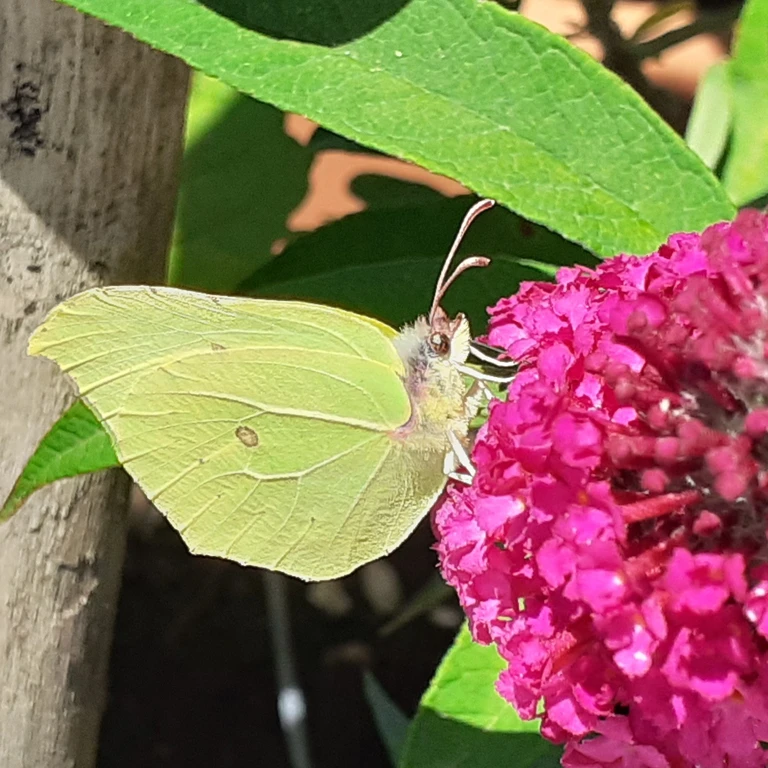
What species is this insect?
Gonepteryx rhamni
